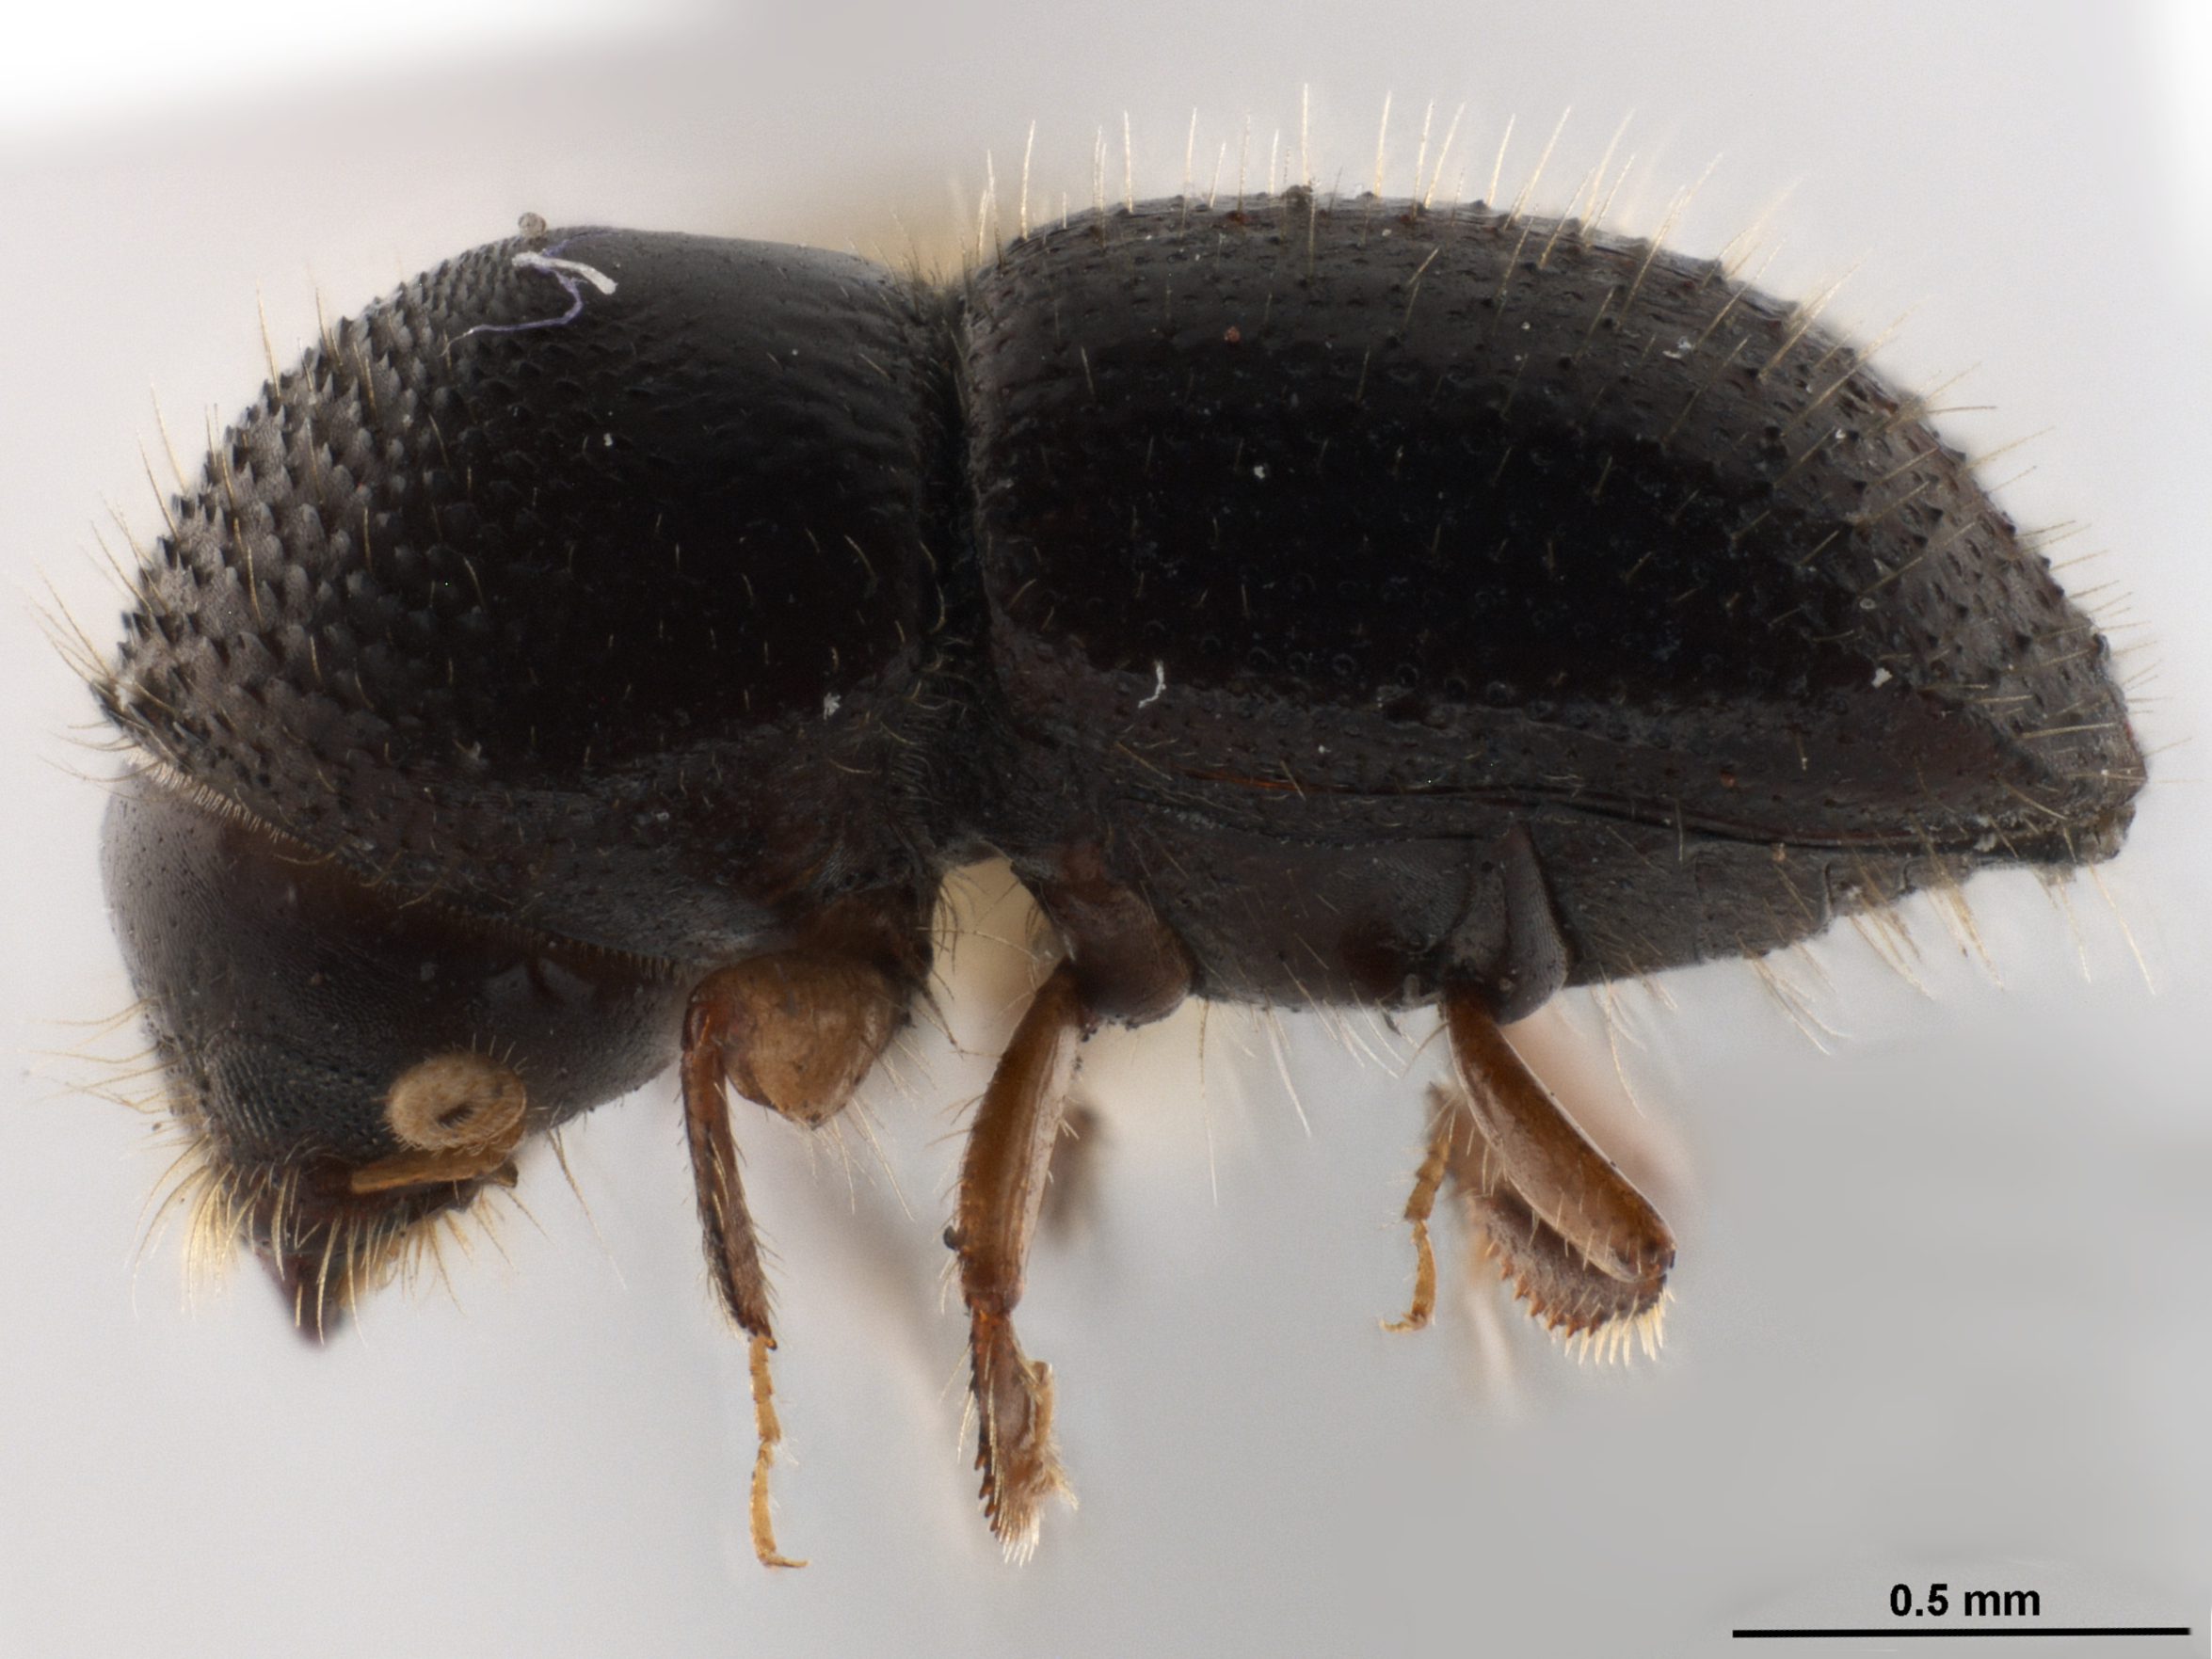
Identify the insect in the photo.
Theoborus molestus (also Theoborus molestulus)
